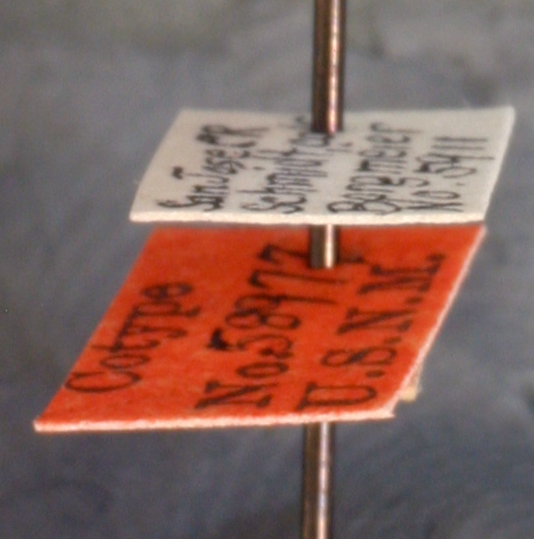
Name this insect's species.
Eciton opacithorax
